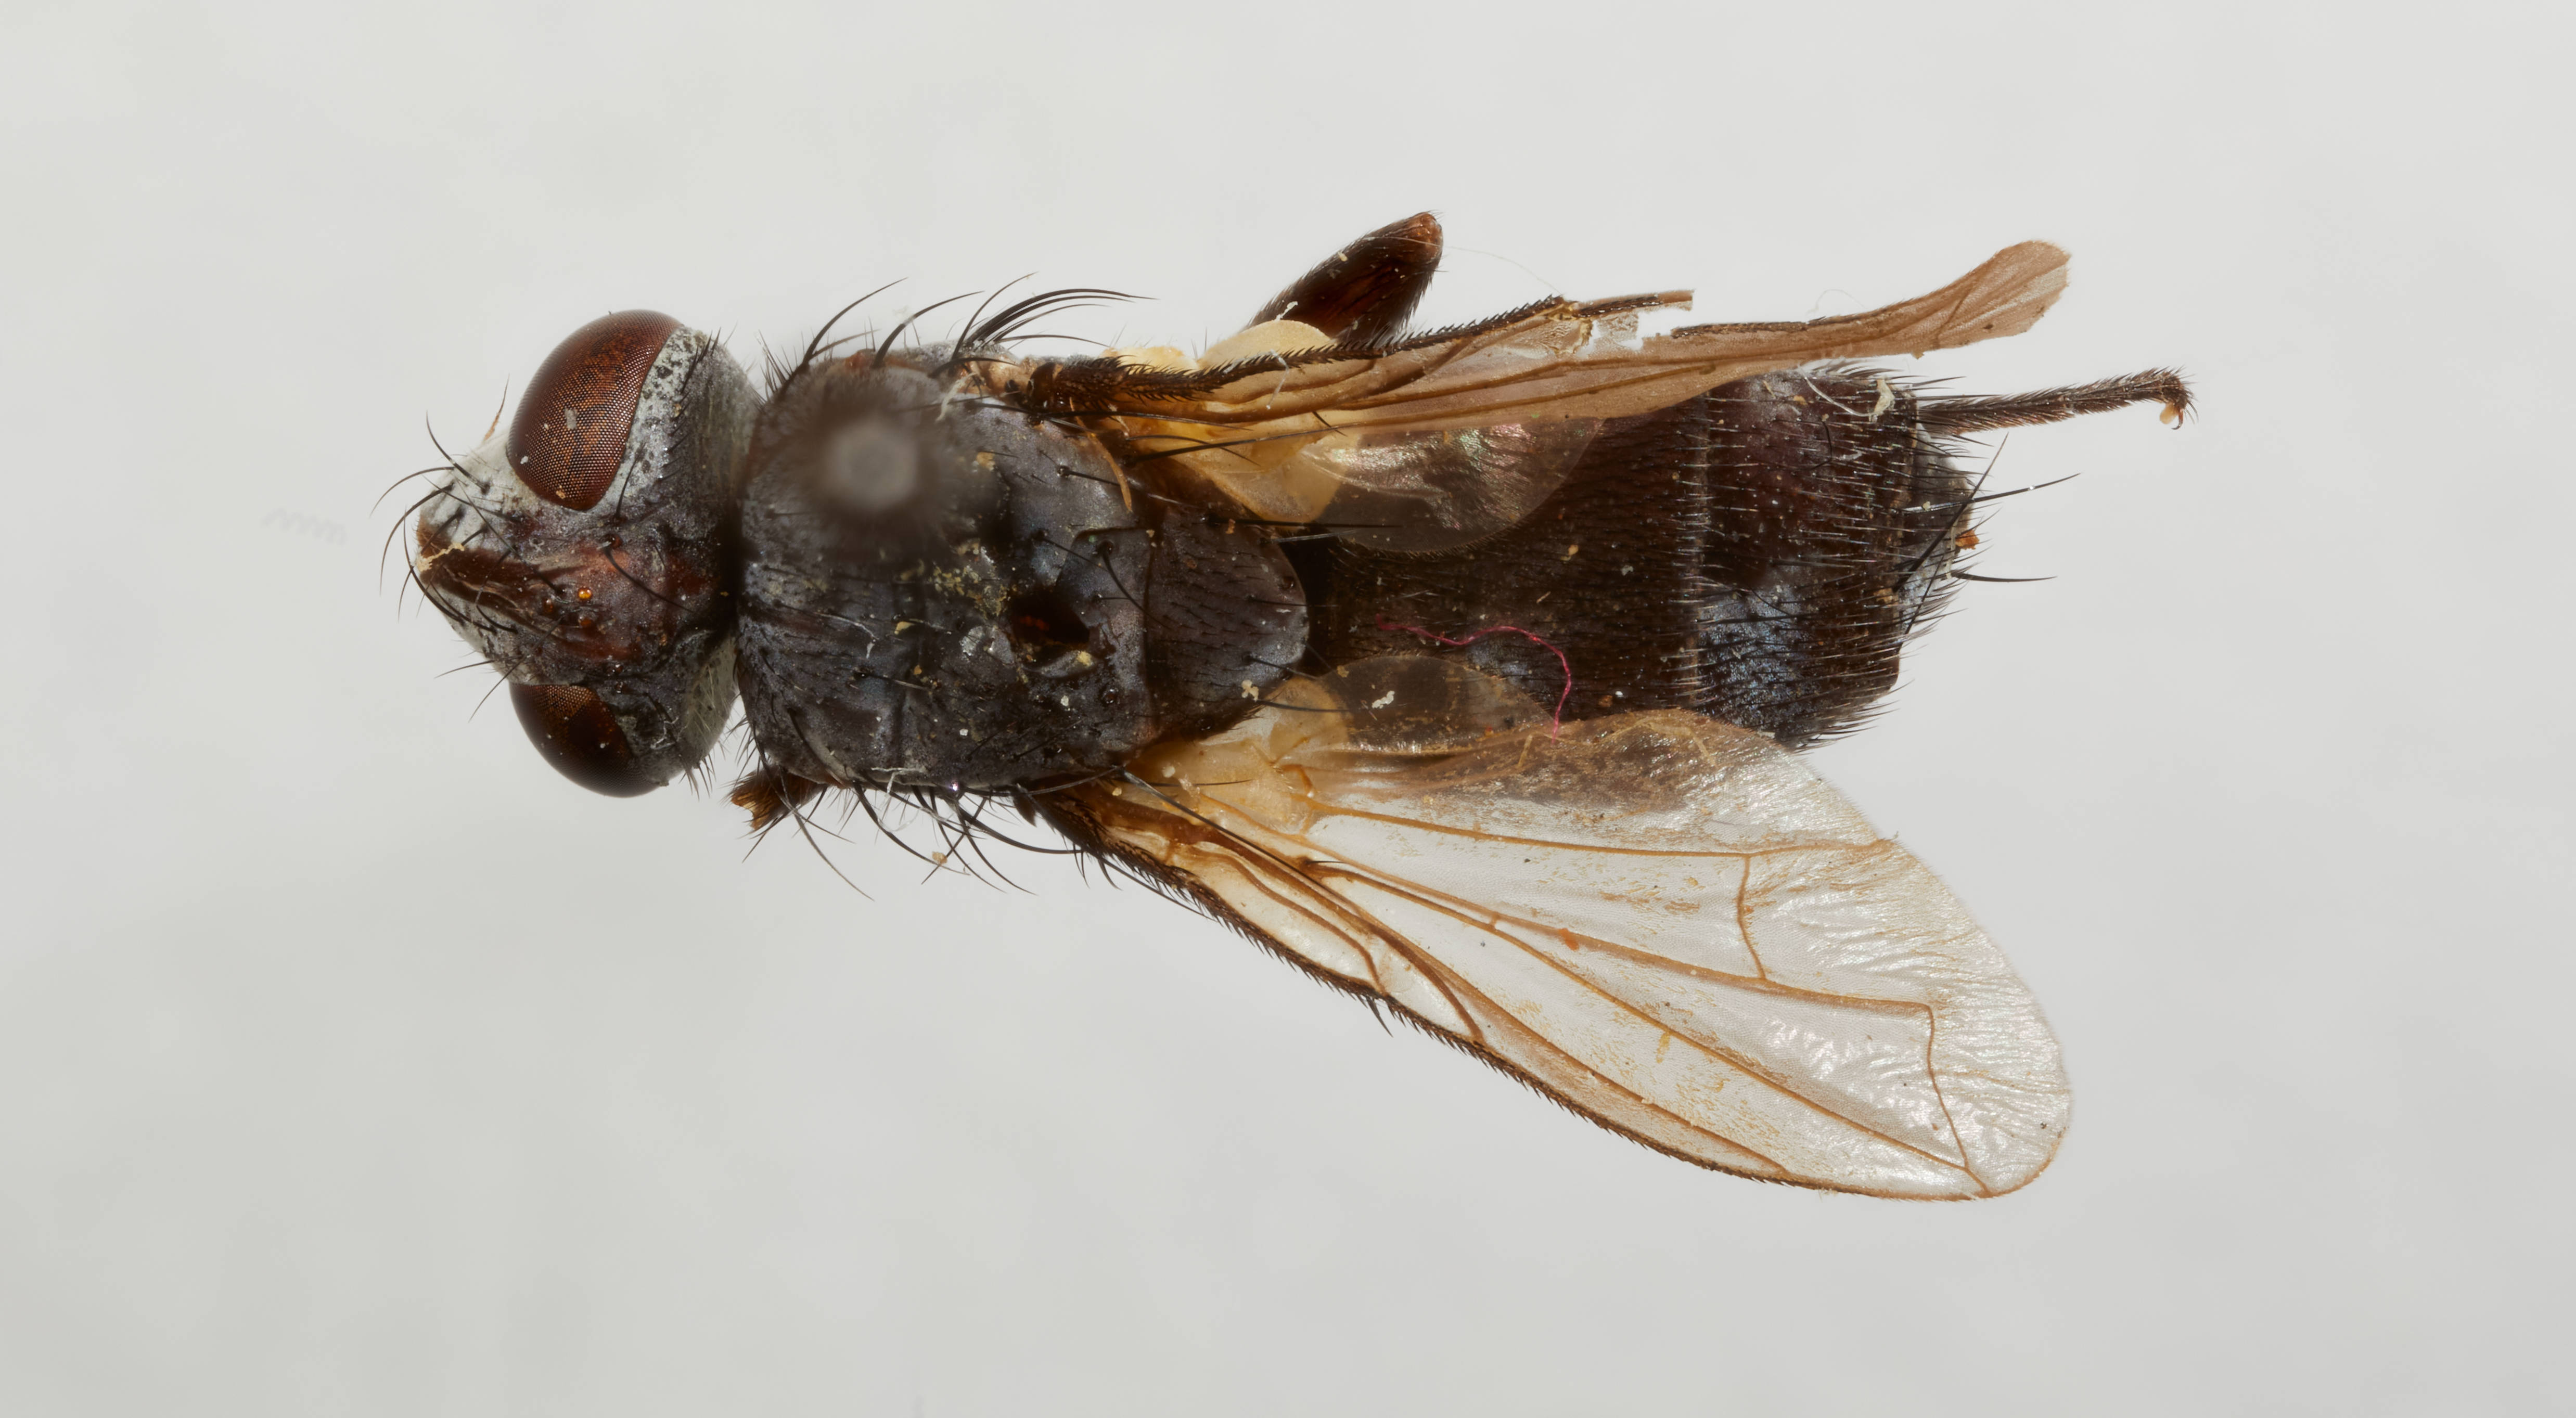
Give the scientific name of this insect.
Diatraeophaga striatalis
